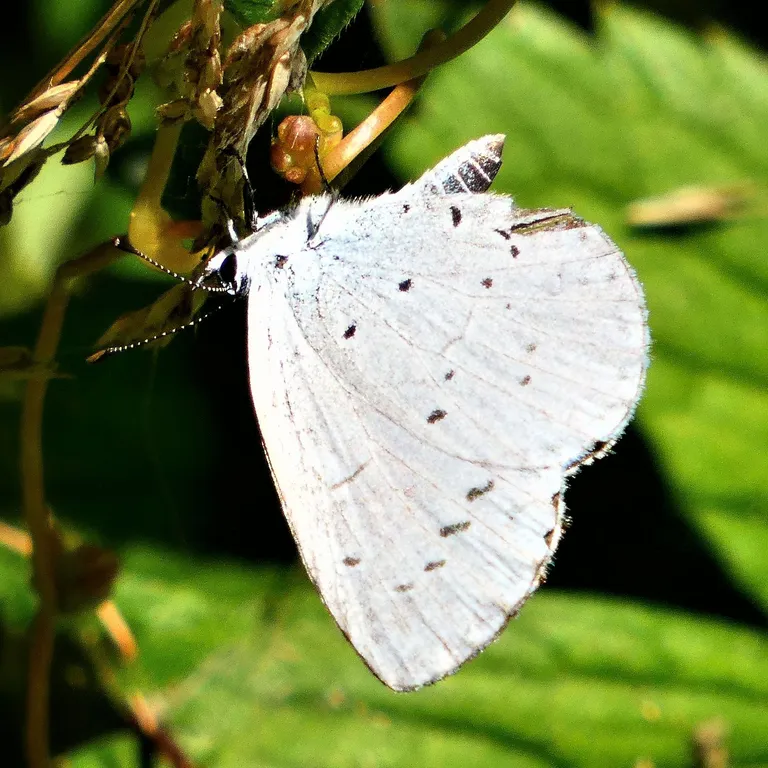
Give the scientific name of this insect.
Celastrina argiolus
